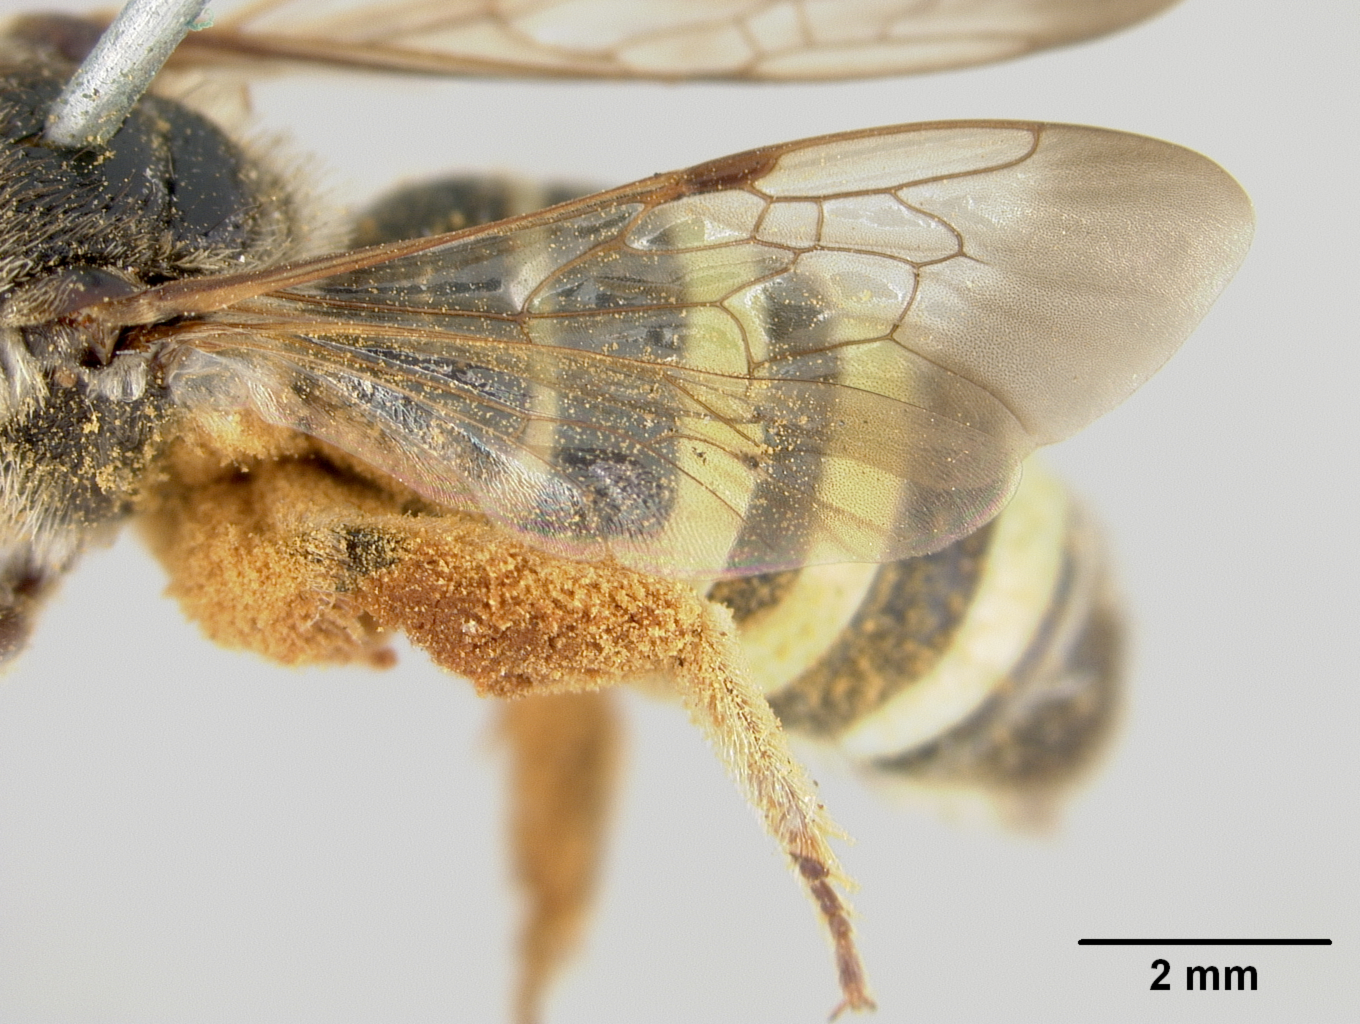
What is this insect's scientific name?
Nomia californica
